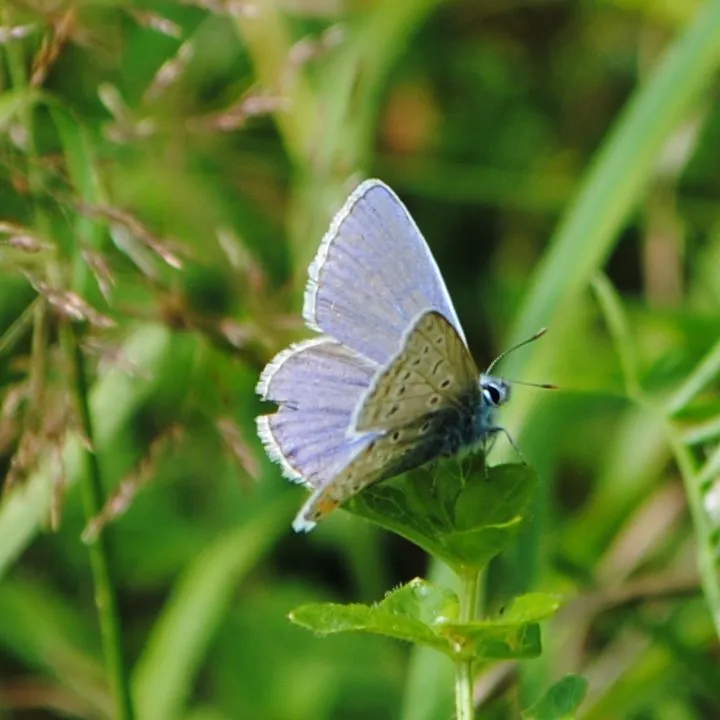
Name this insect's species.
Polyommatus icarus
